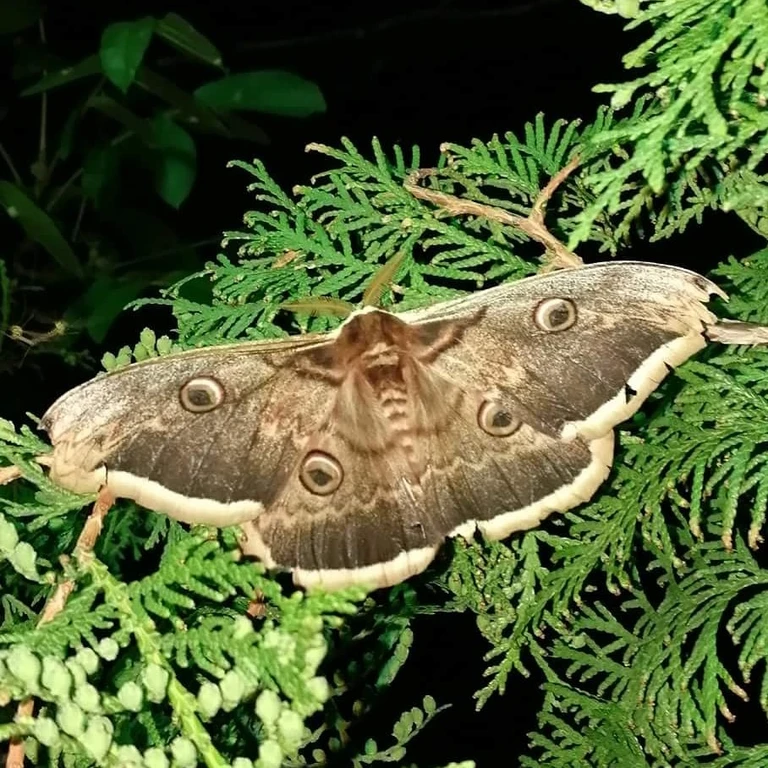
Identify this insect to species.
Saturnia pyri
